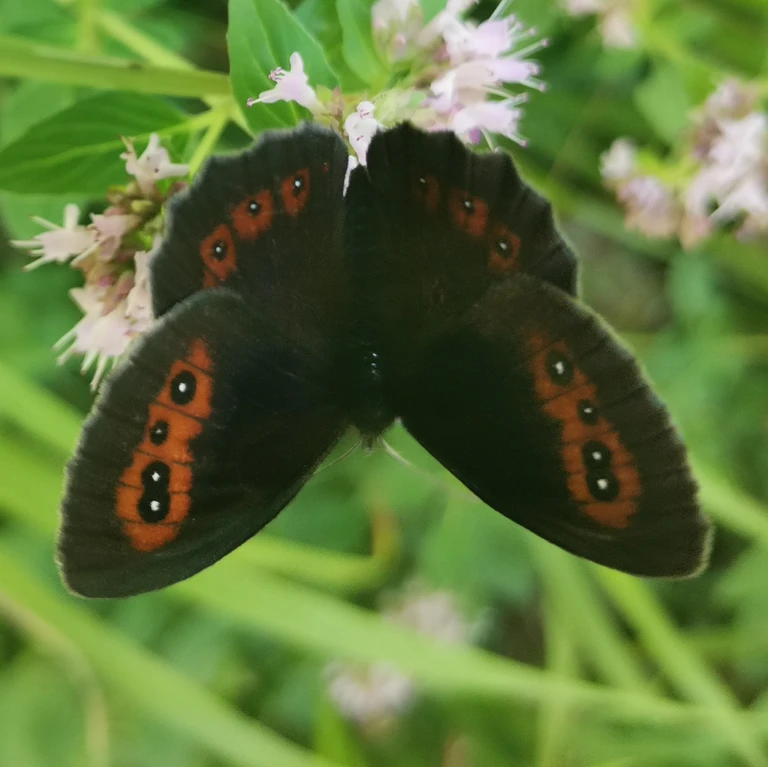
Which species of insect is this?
Erebia aethiops
